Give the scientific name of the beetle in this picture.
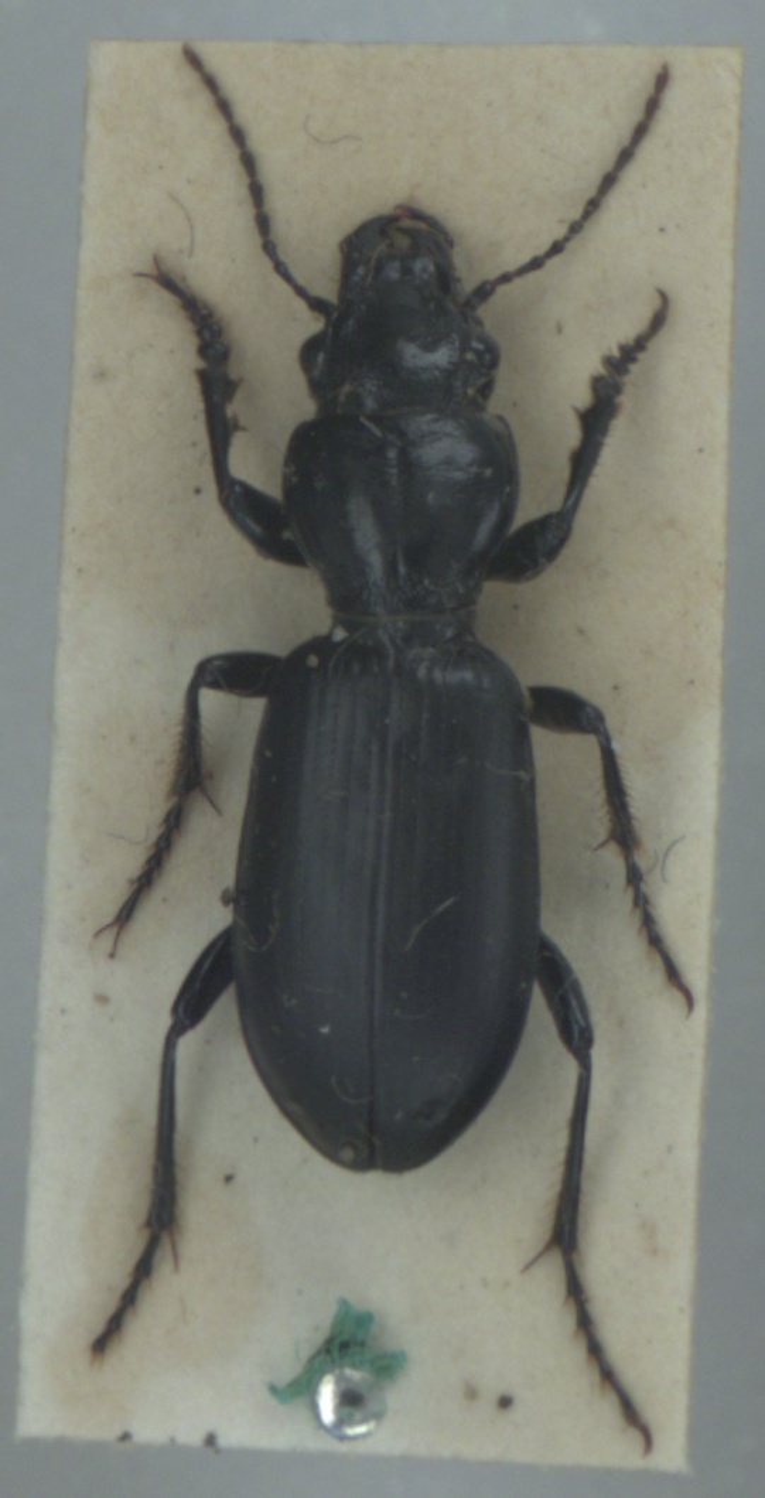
Broscus cephalotes
